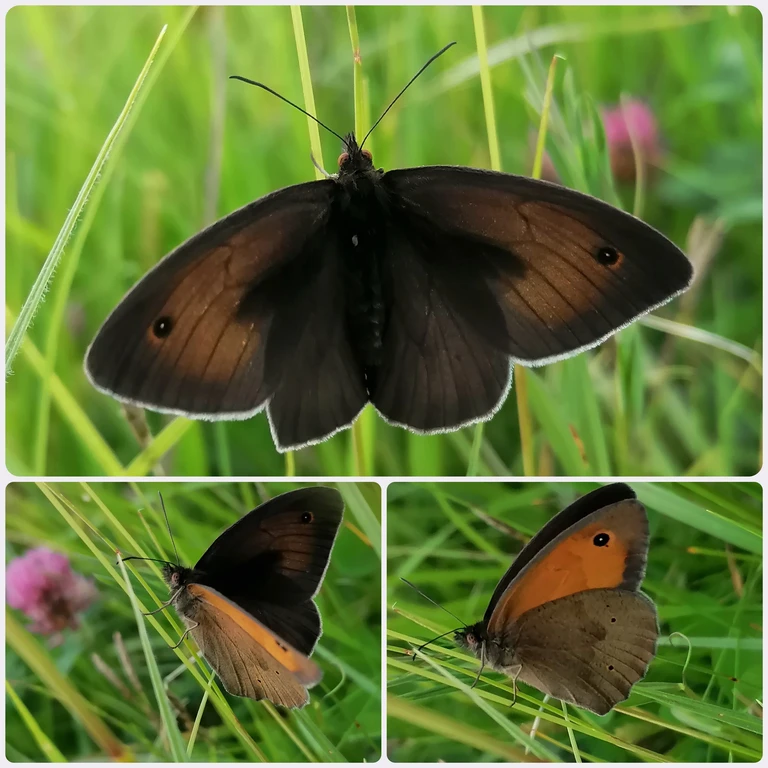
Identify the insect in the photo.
Maniola jurtina
